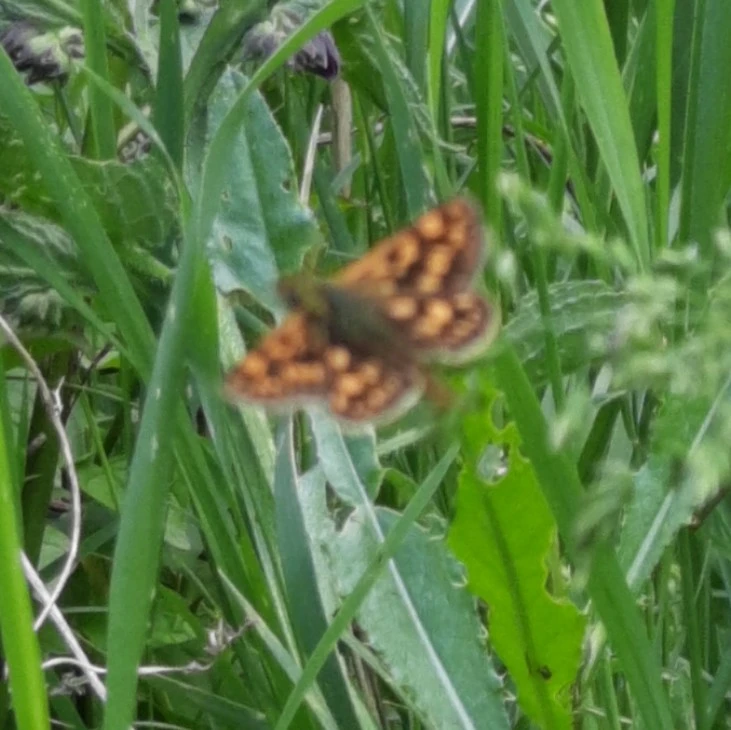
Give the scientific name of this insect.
Carterocephalus palaemon
